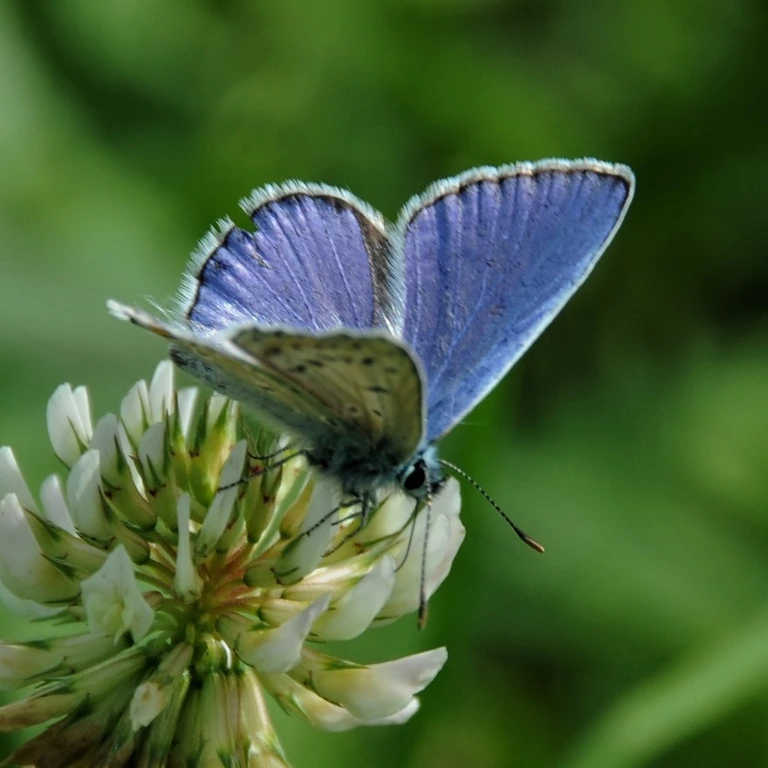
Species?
Polyommatus icarus
